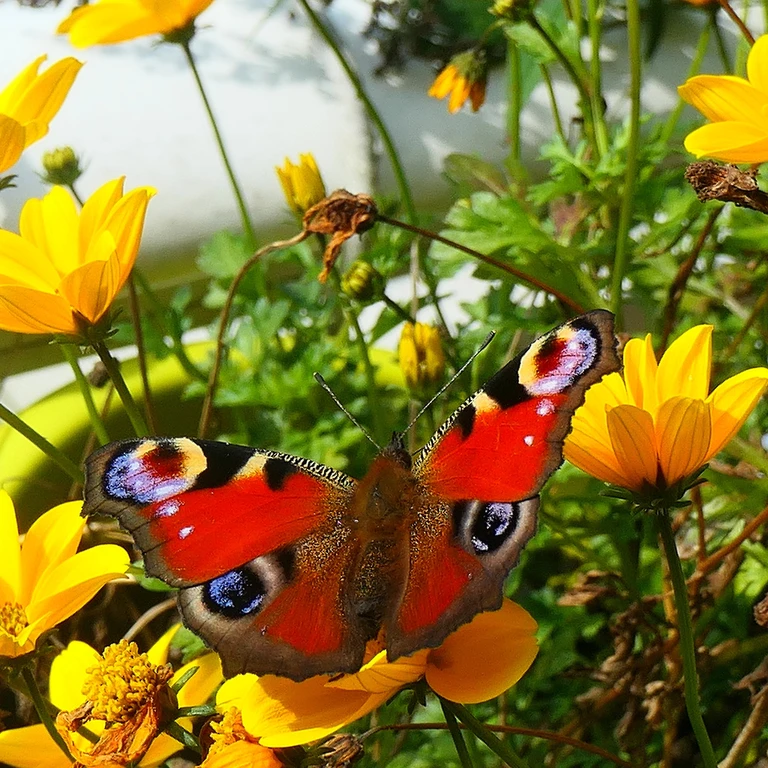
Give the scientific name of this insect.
Aglais io
